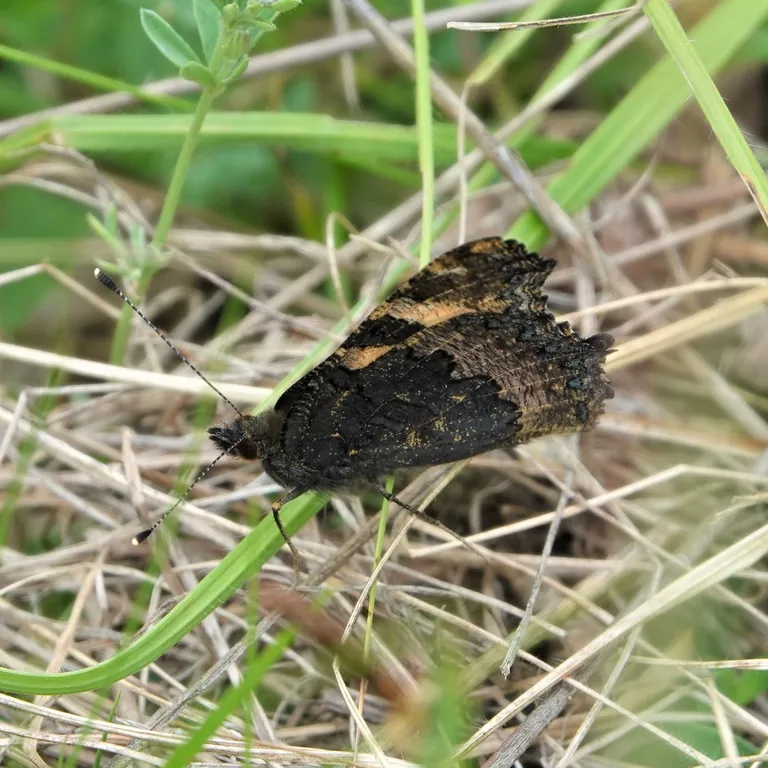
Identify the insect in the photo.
Aglais urticae
